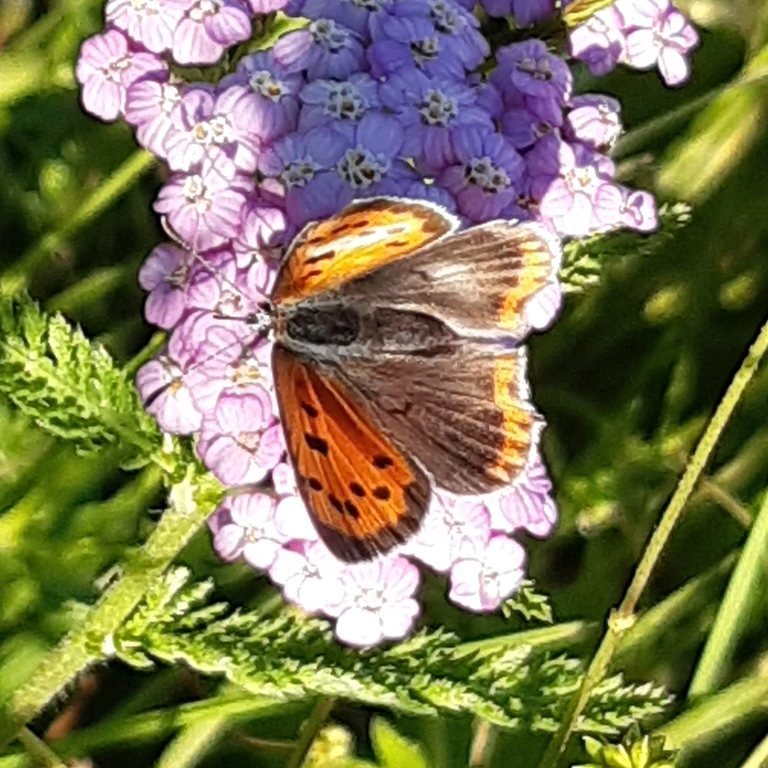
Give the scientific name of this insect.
Lycaena phlaeas
